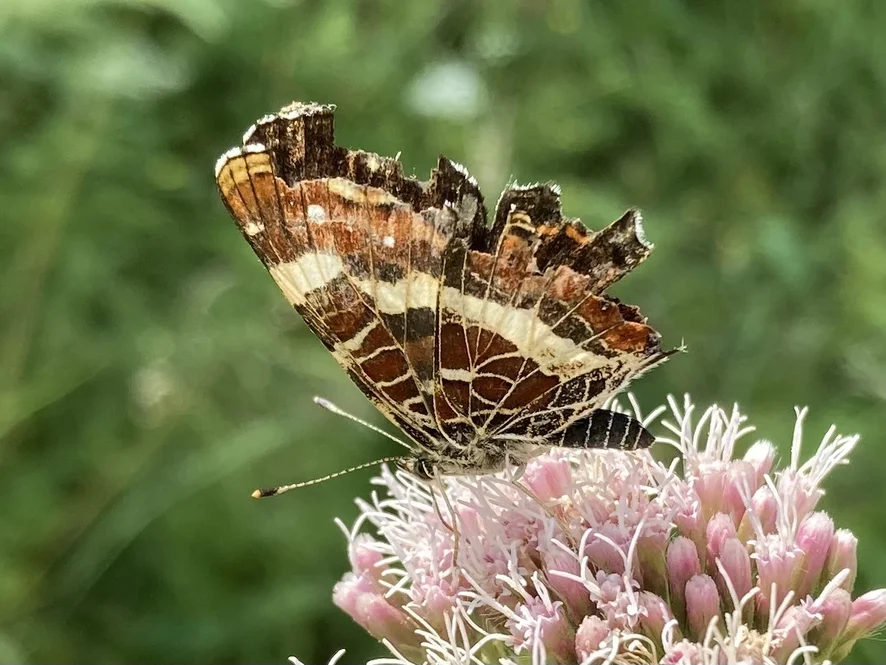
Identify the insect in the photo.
Araschnia levana
